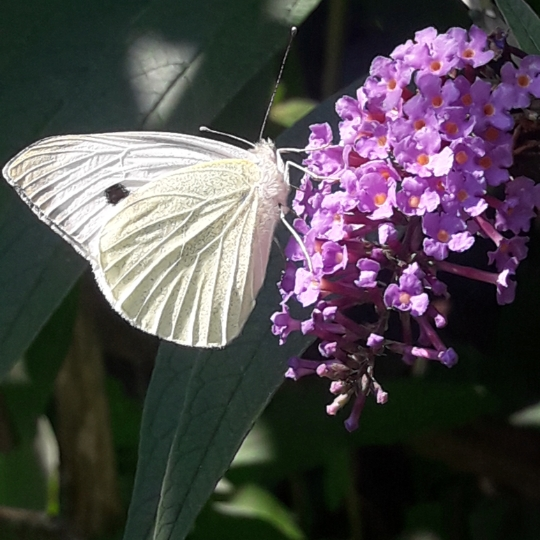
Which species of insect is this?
Pieris brassicae
